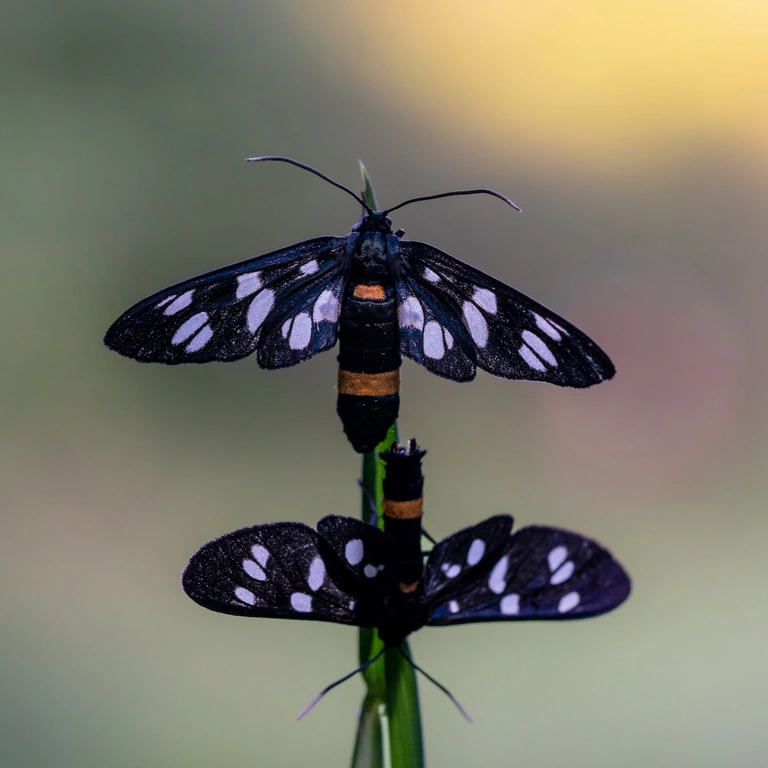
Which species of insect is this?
Amata phegea
